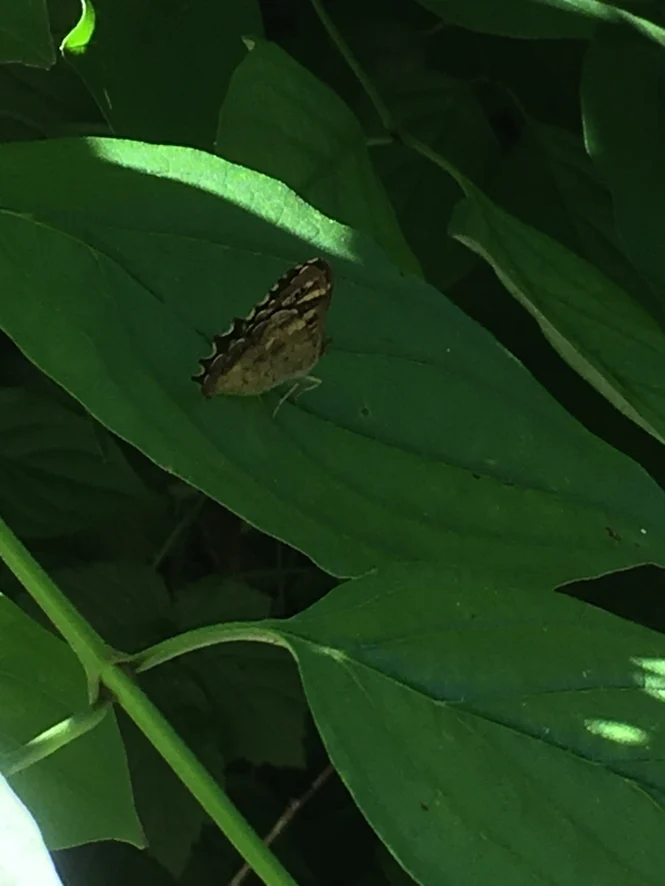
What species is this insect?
Pararge aegeria
